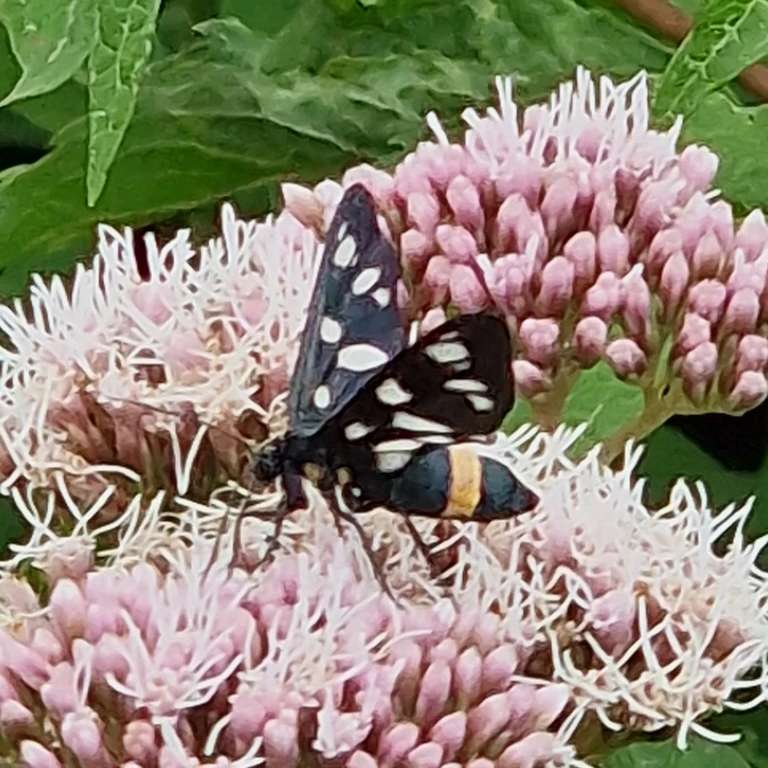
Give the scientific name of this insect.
Amata phegea
